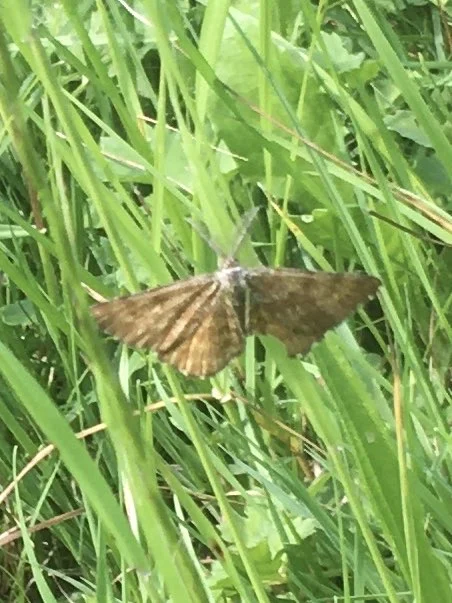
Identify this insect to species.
Ematurga atomaria
